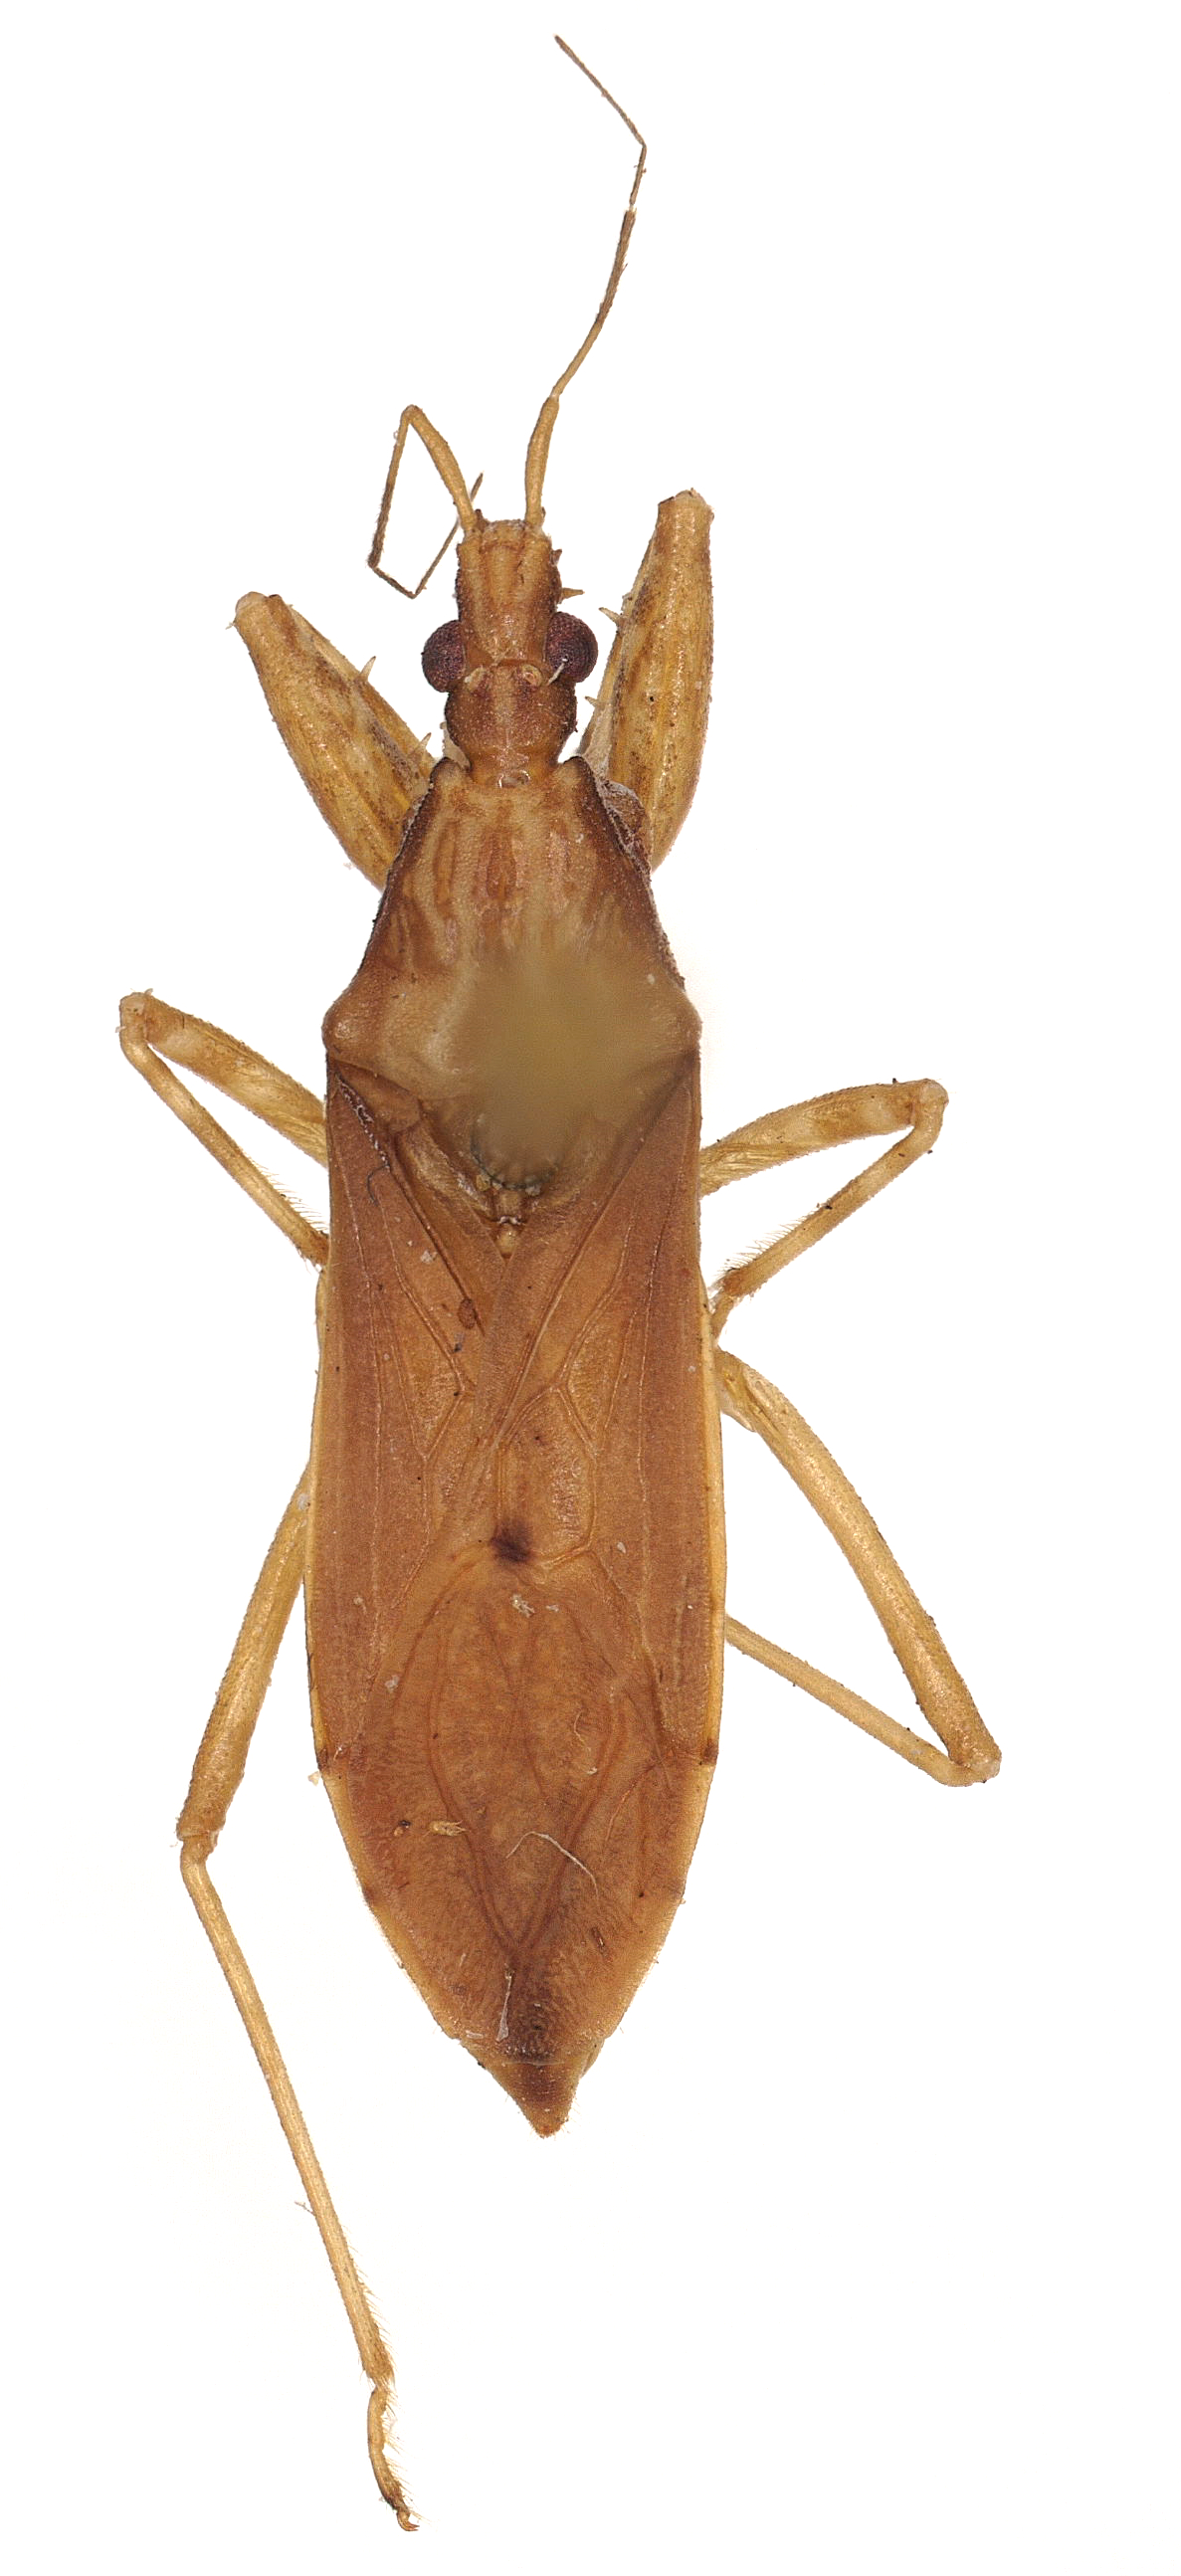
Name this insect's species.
Staccia diluta
